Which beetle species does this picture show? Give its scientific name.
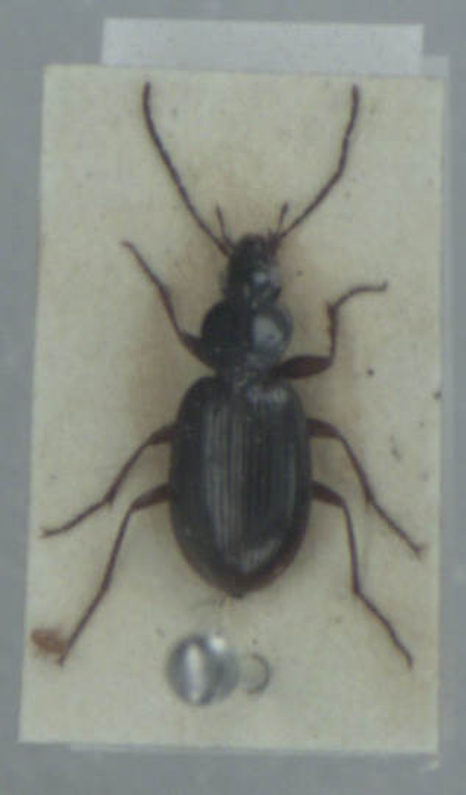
Agonum fuliginosum
